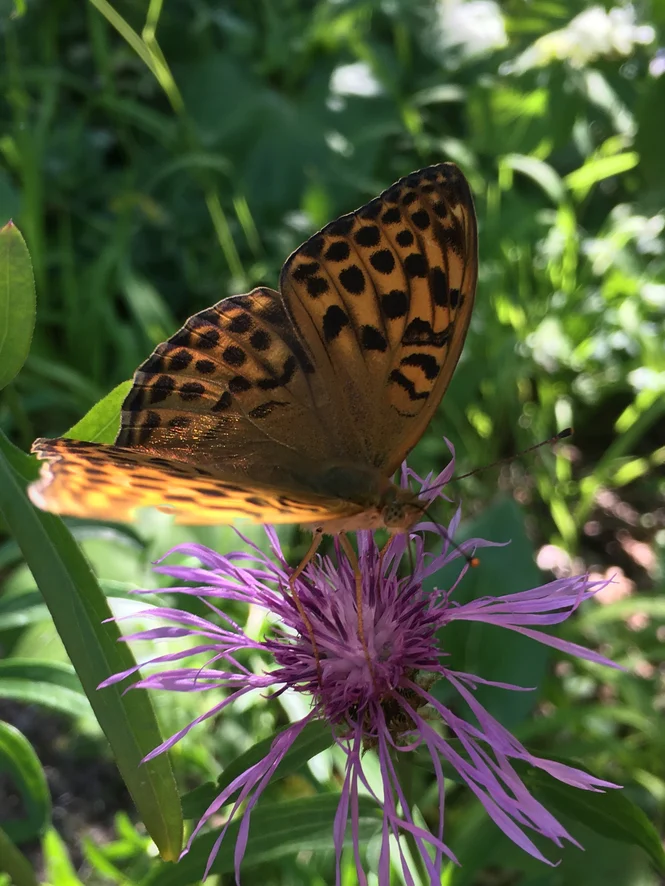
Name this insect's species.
Argynnis paphia
